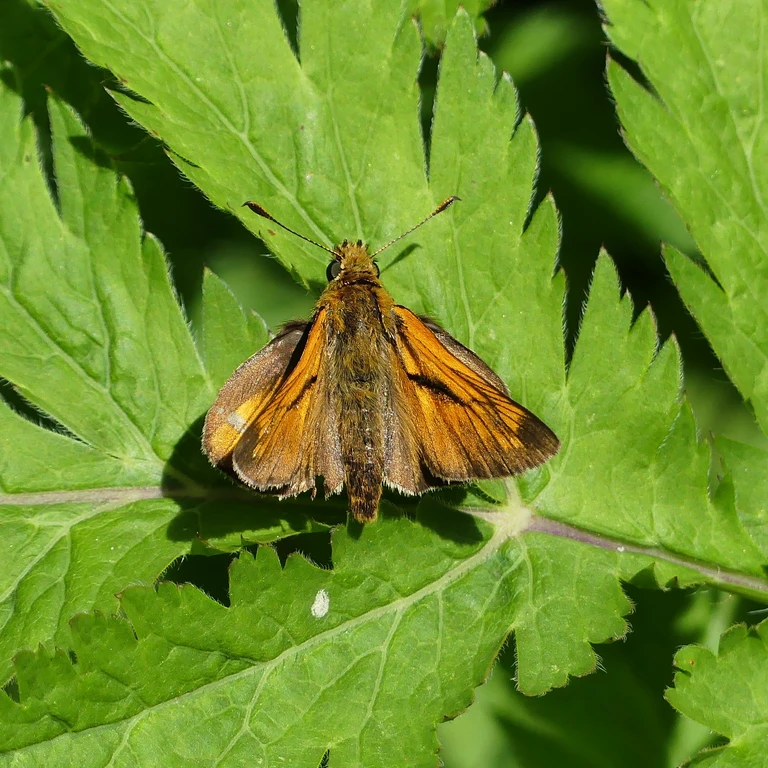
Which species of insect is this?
Ochlodes sylvanus (also Ochlodes venata)
